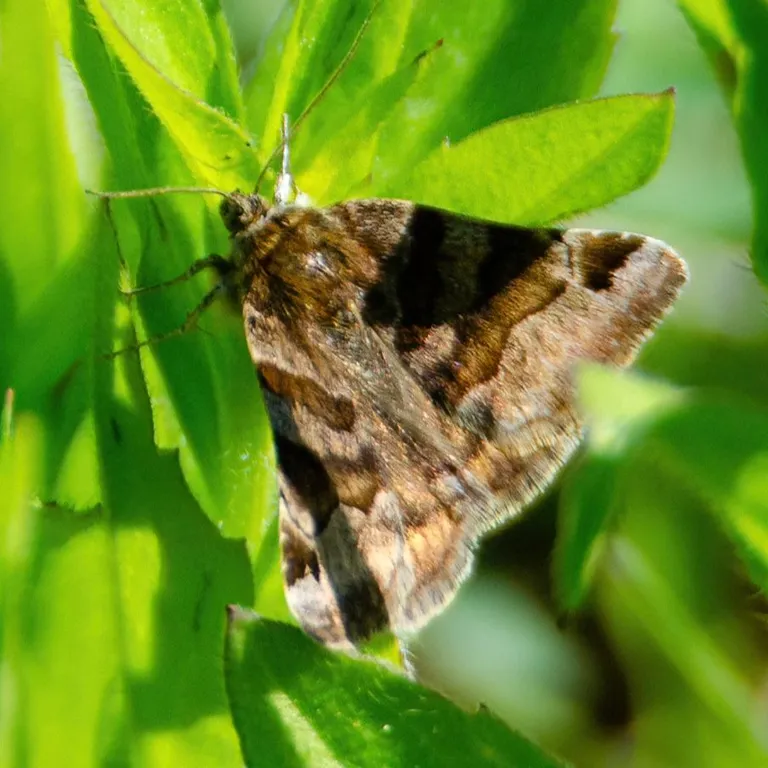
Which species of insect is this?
Euclidia glyphica
